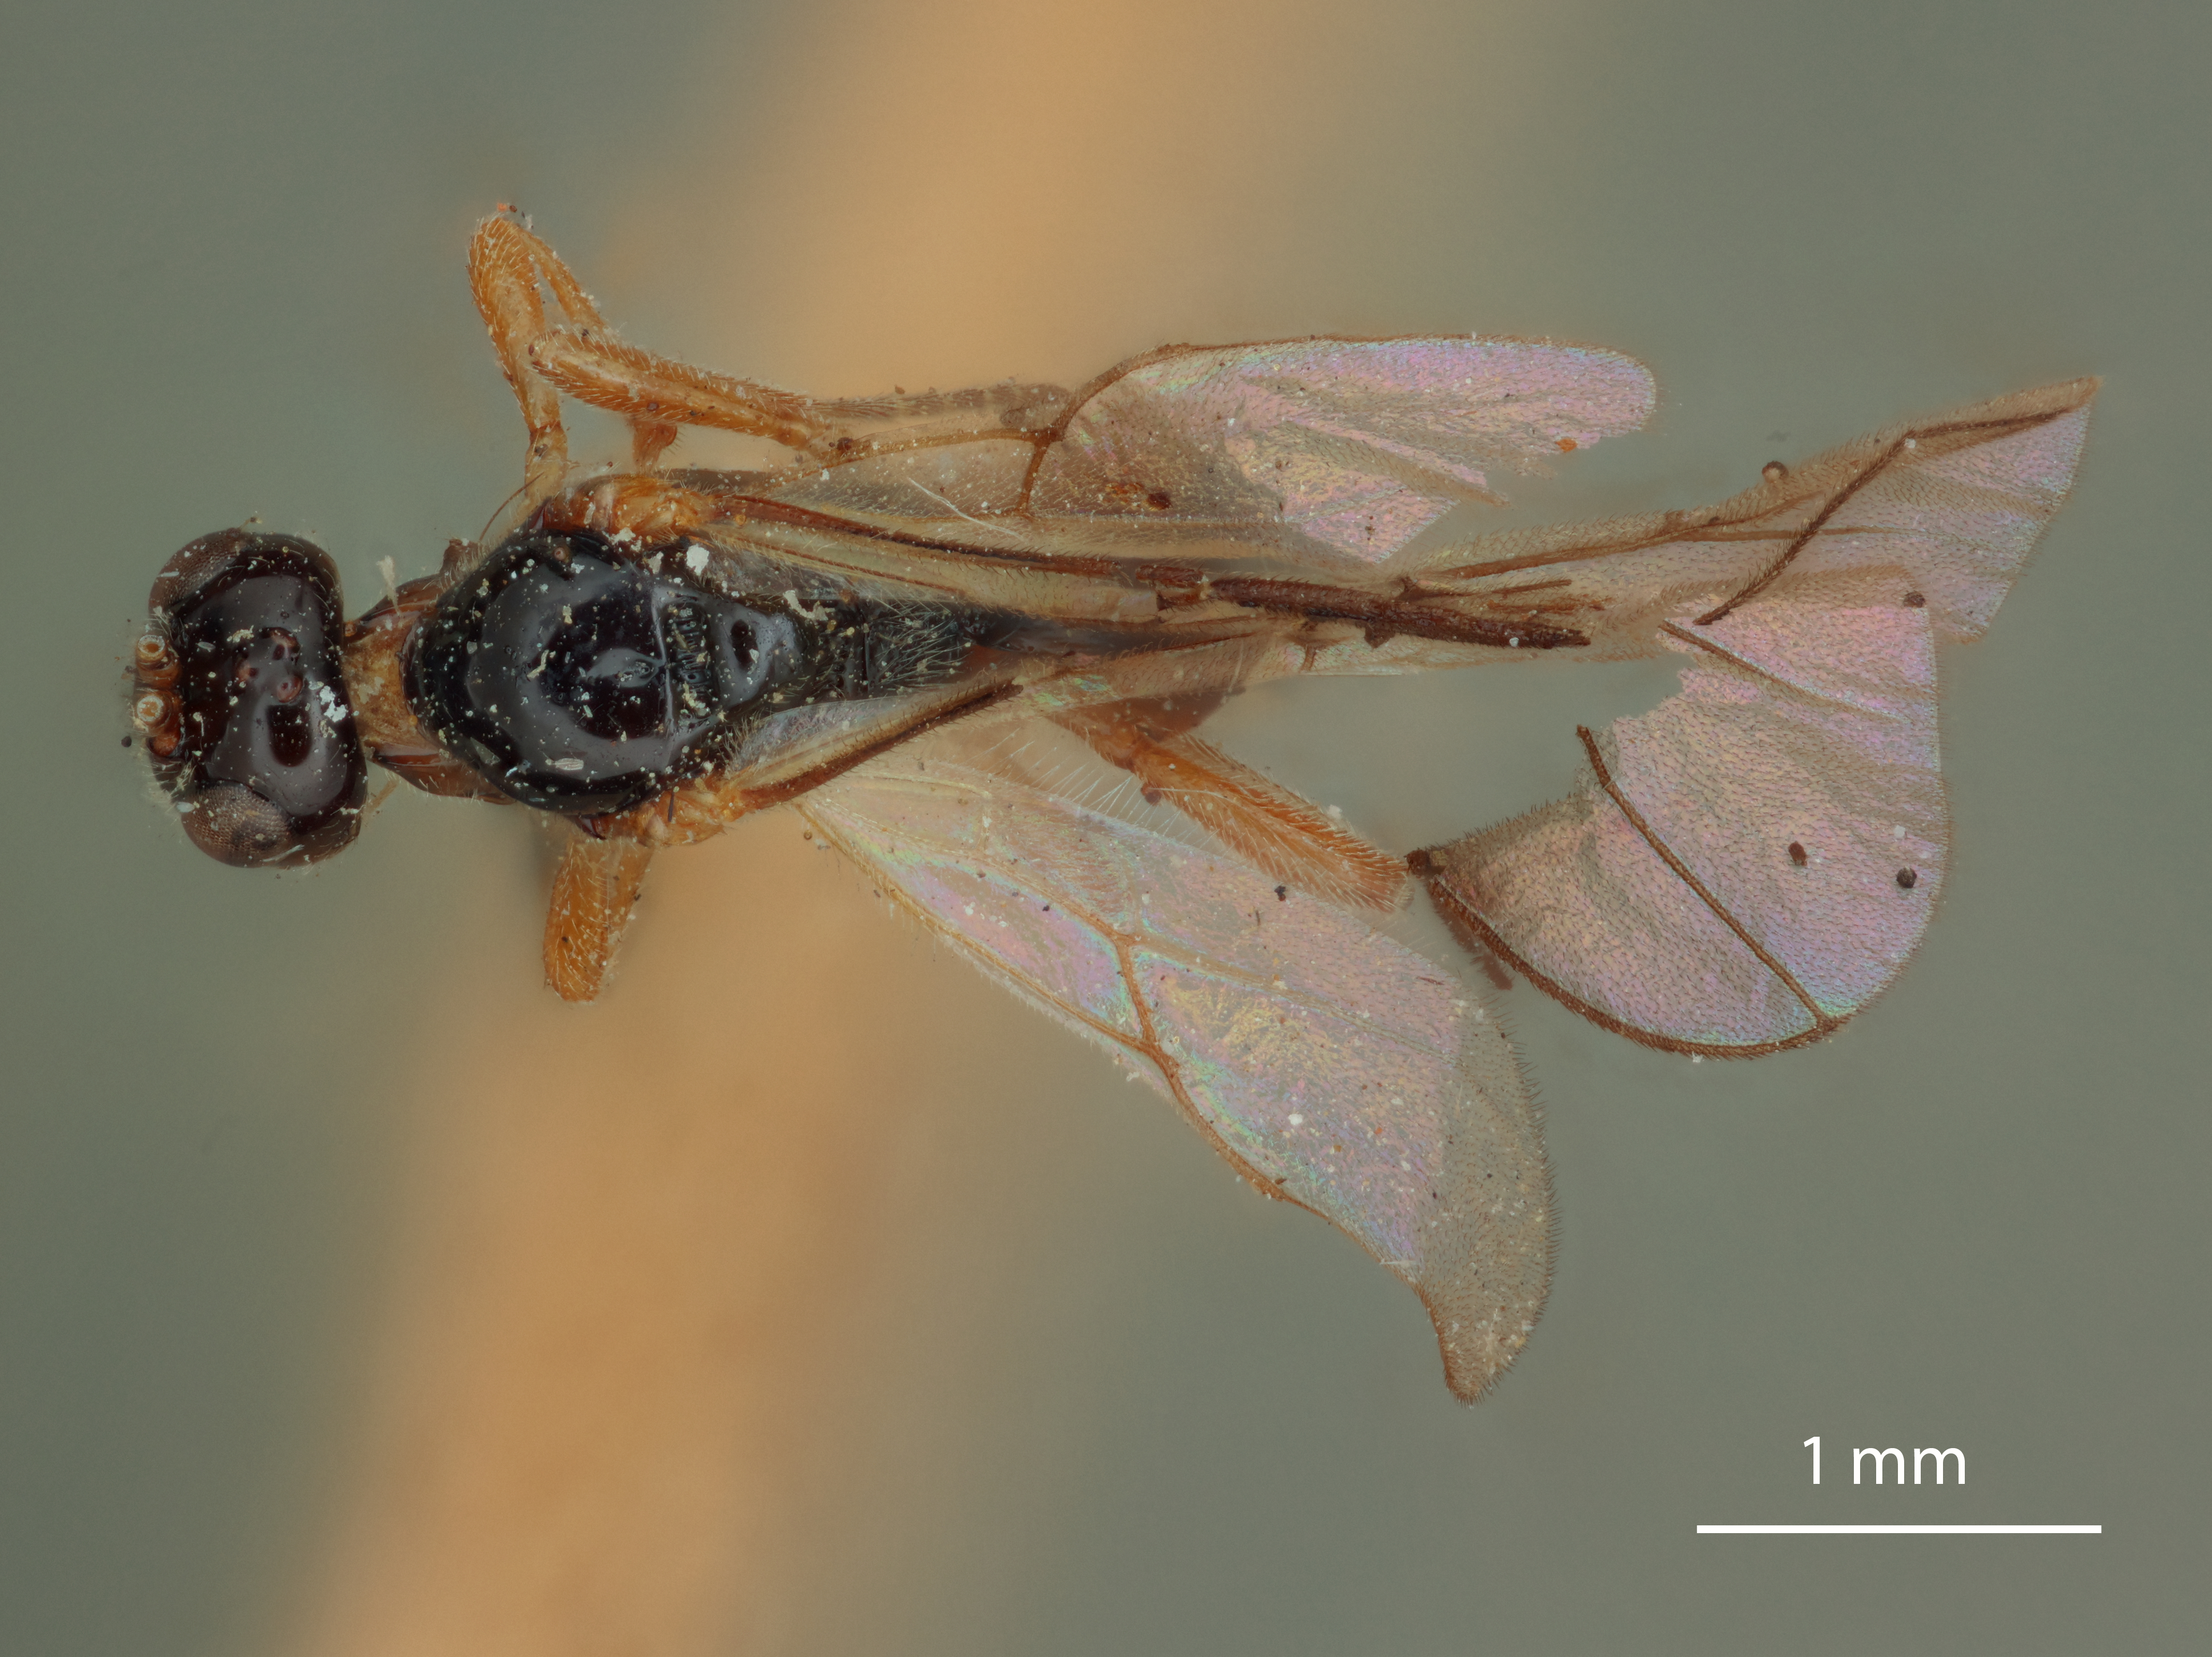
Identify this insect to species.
Opius coloradensis
